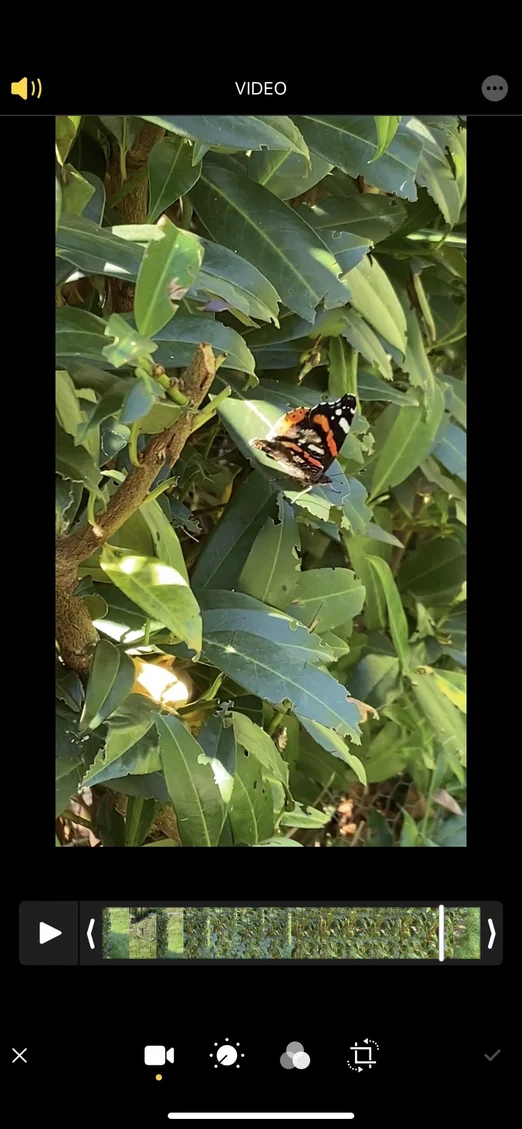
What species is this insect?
Vanessa atalanta
